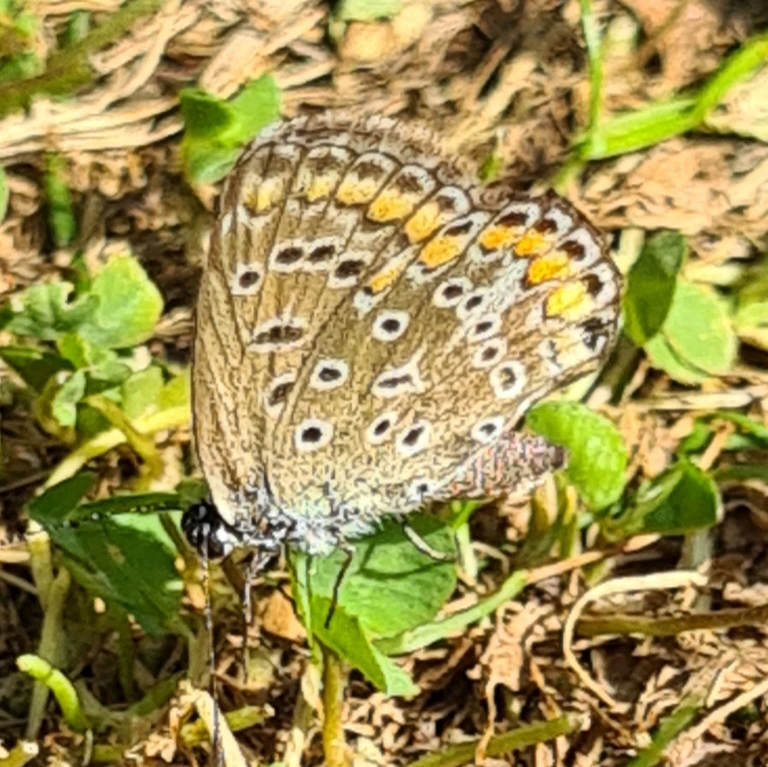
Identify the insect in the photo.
Polyommatus icarus
